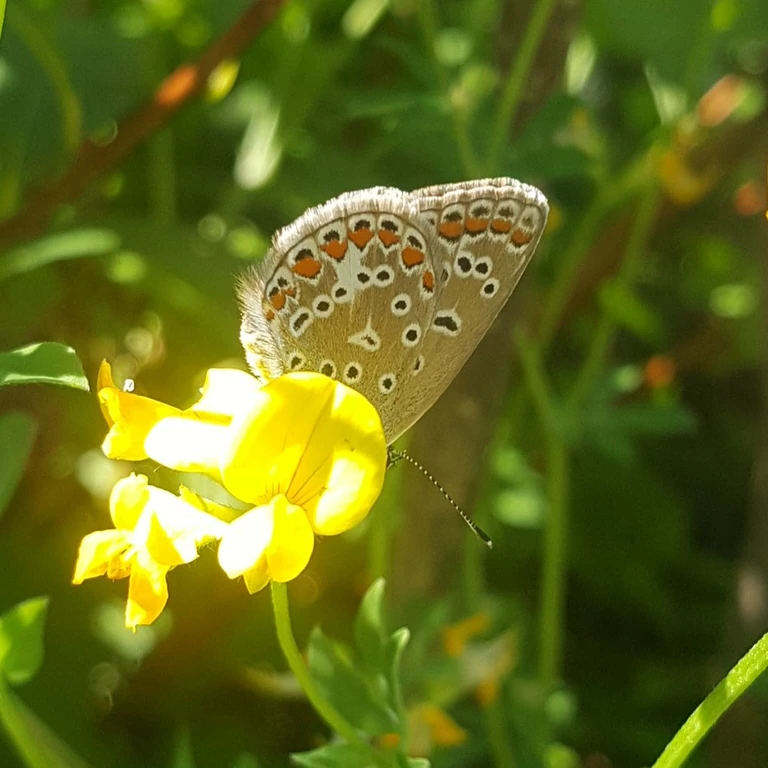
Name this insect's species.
Polyommatus icarus
